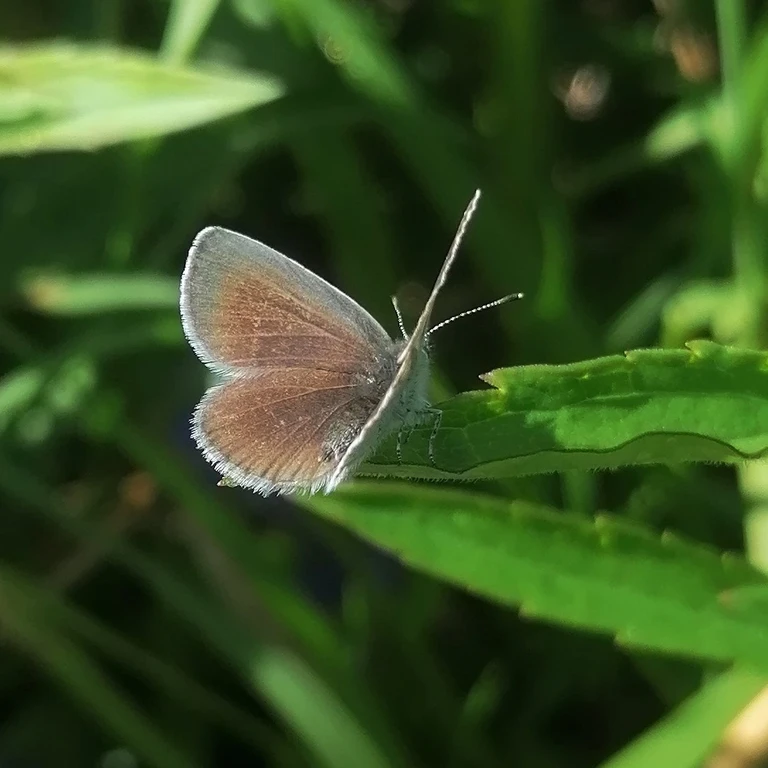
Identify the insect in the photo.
Cupido minimus
